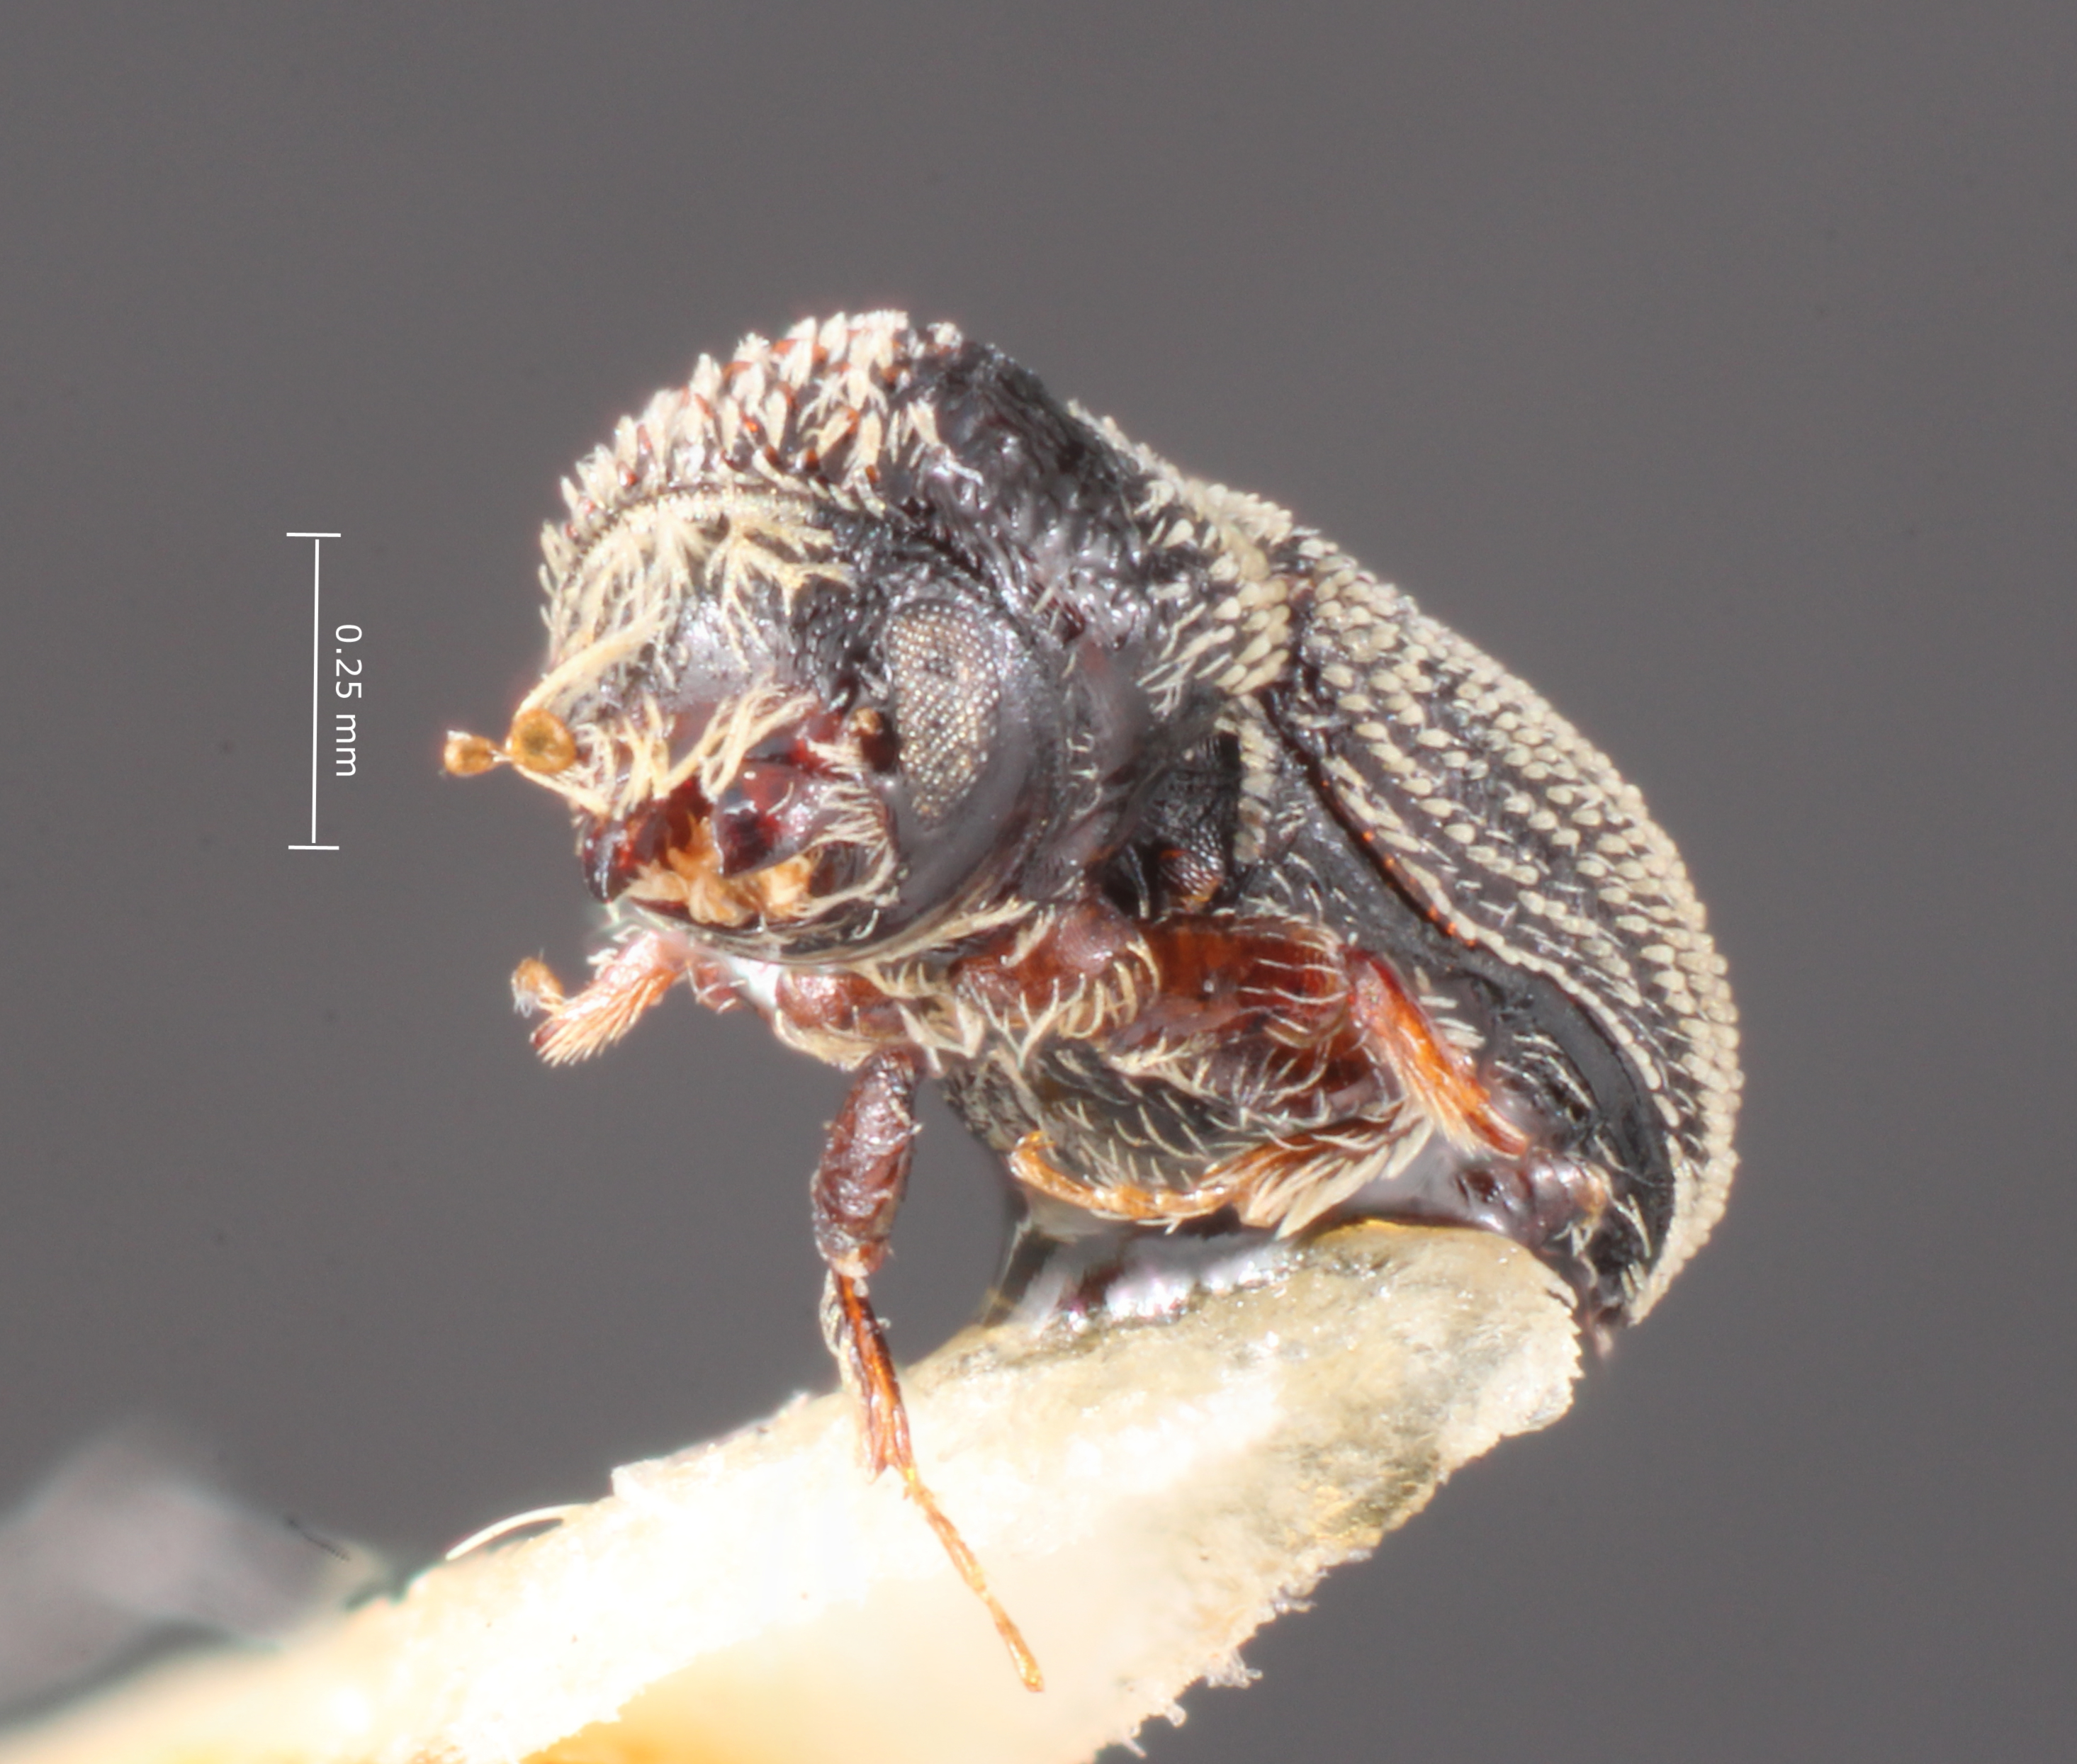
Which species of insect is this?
Pseudothysanoes sedulus
